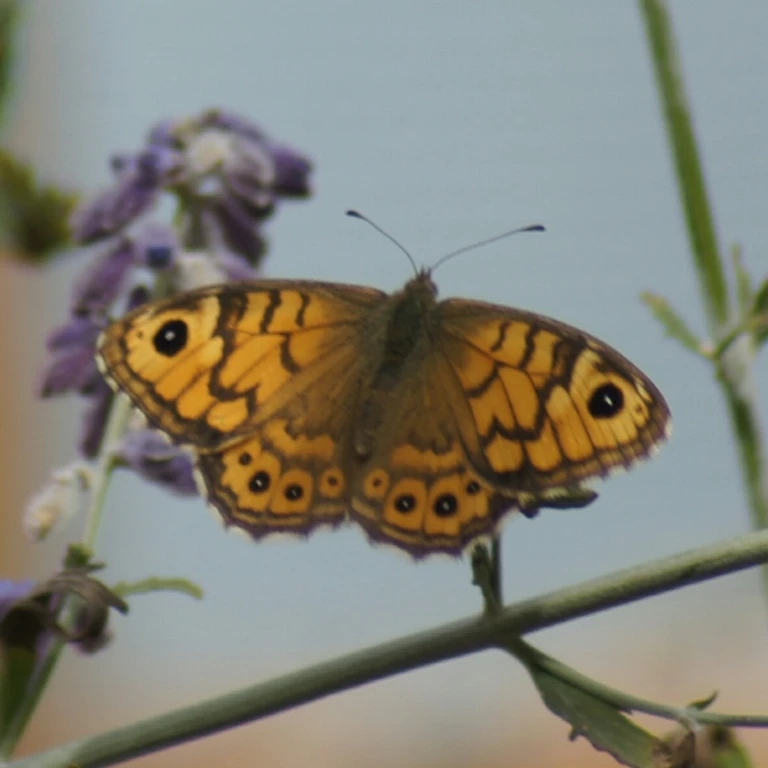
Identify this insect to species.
Lasiommata megera (also Pararge megera)
